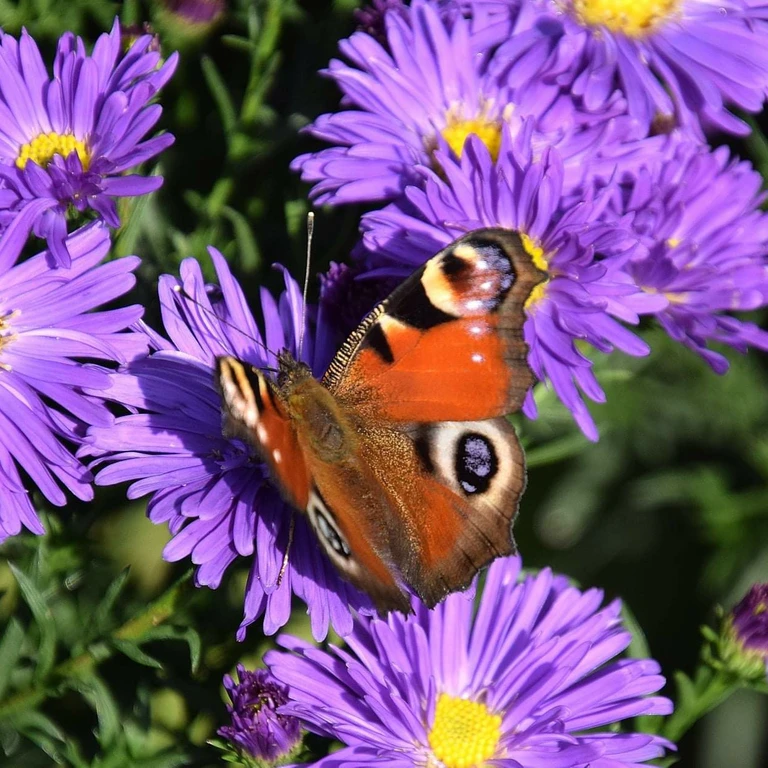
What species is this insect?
Aglais io
